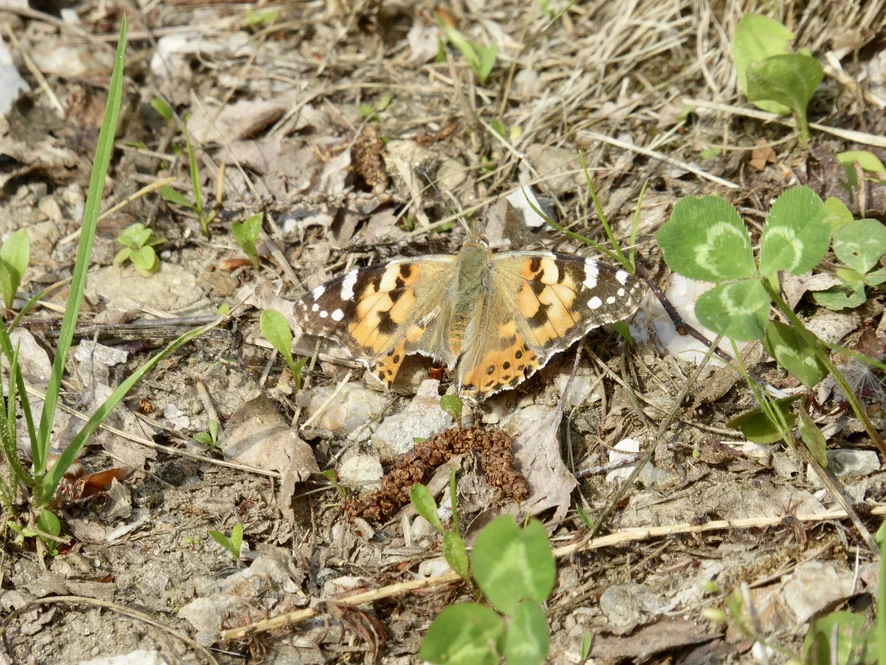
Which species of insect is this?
Vanessa cardui
